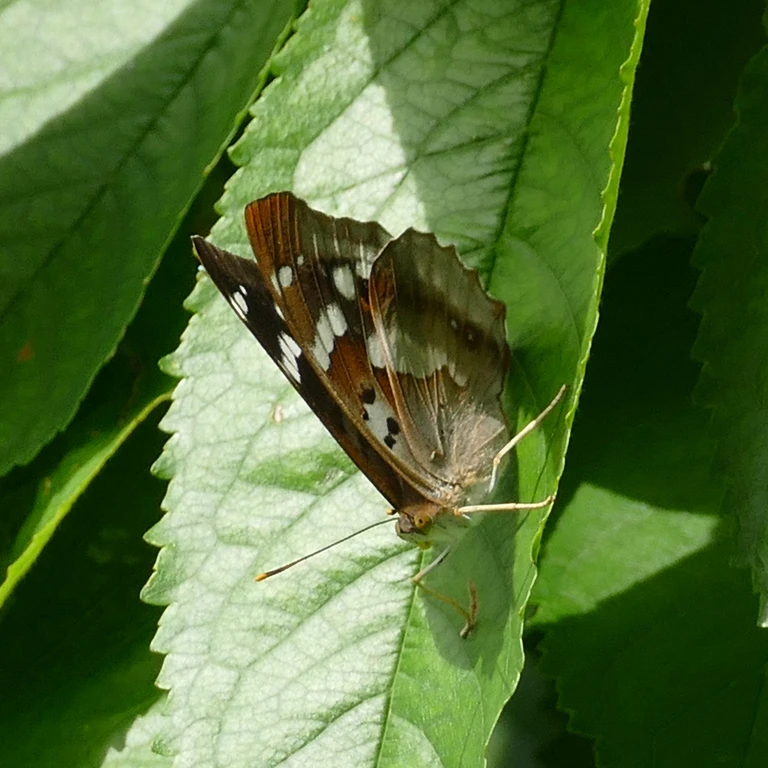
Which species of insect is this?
Apatura ilia
